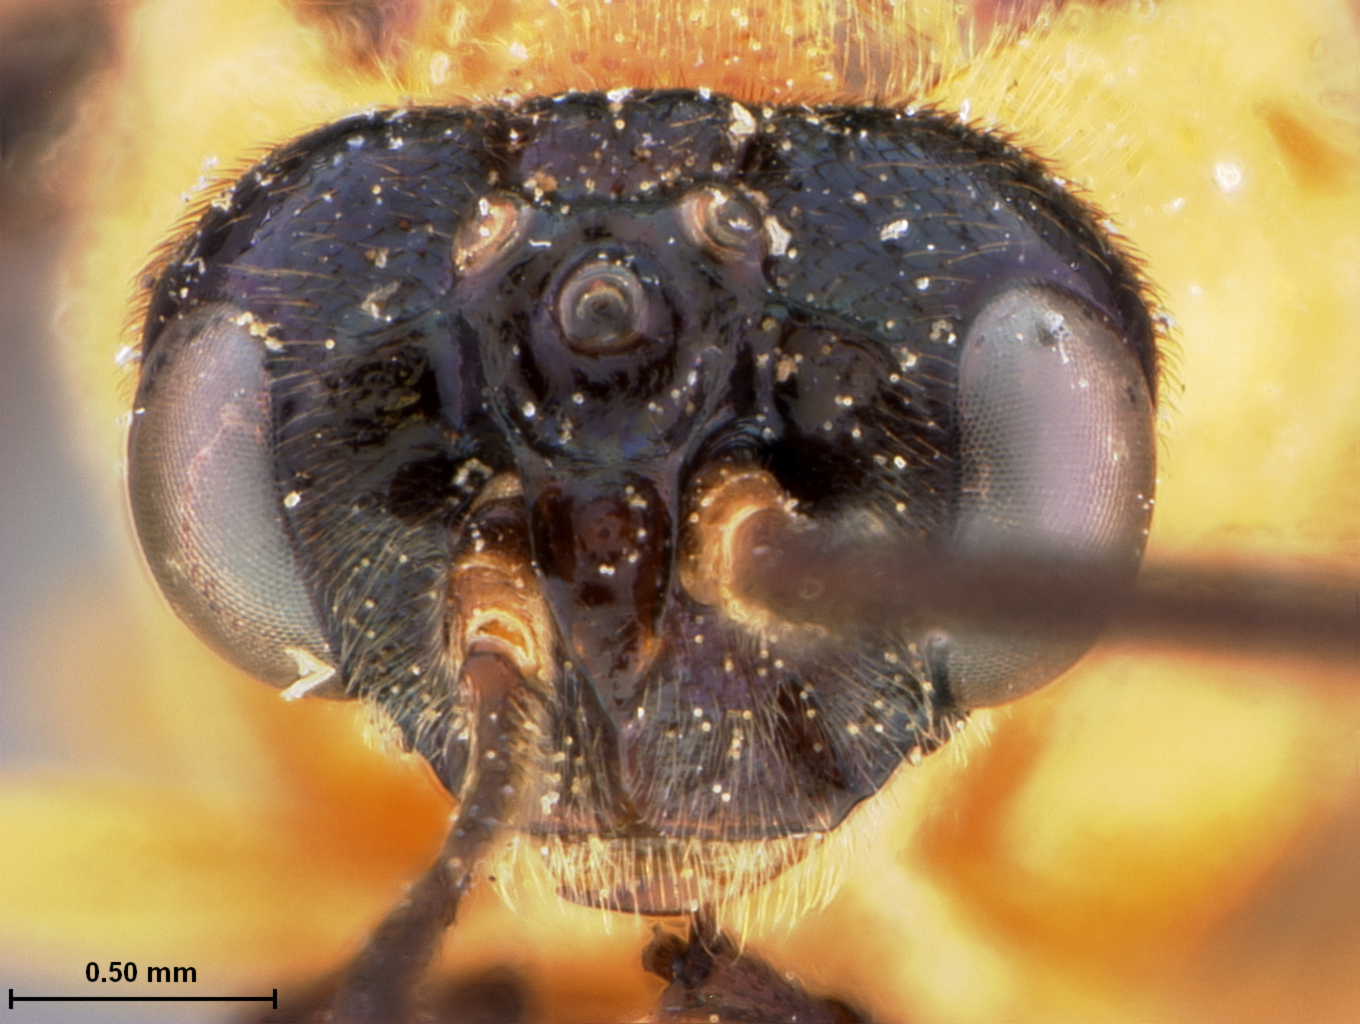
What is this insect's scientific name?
Caloptilia townsendi
